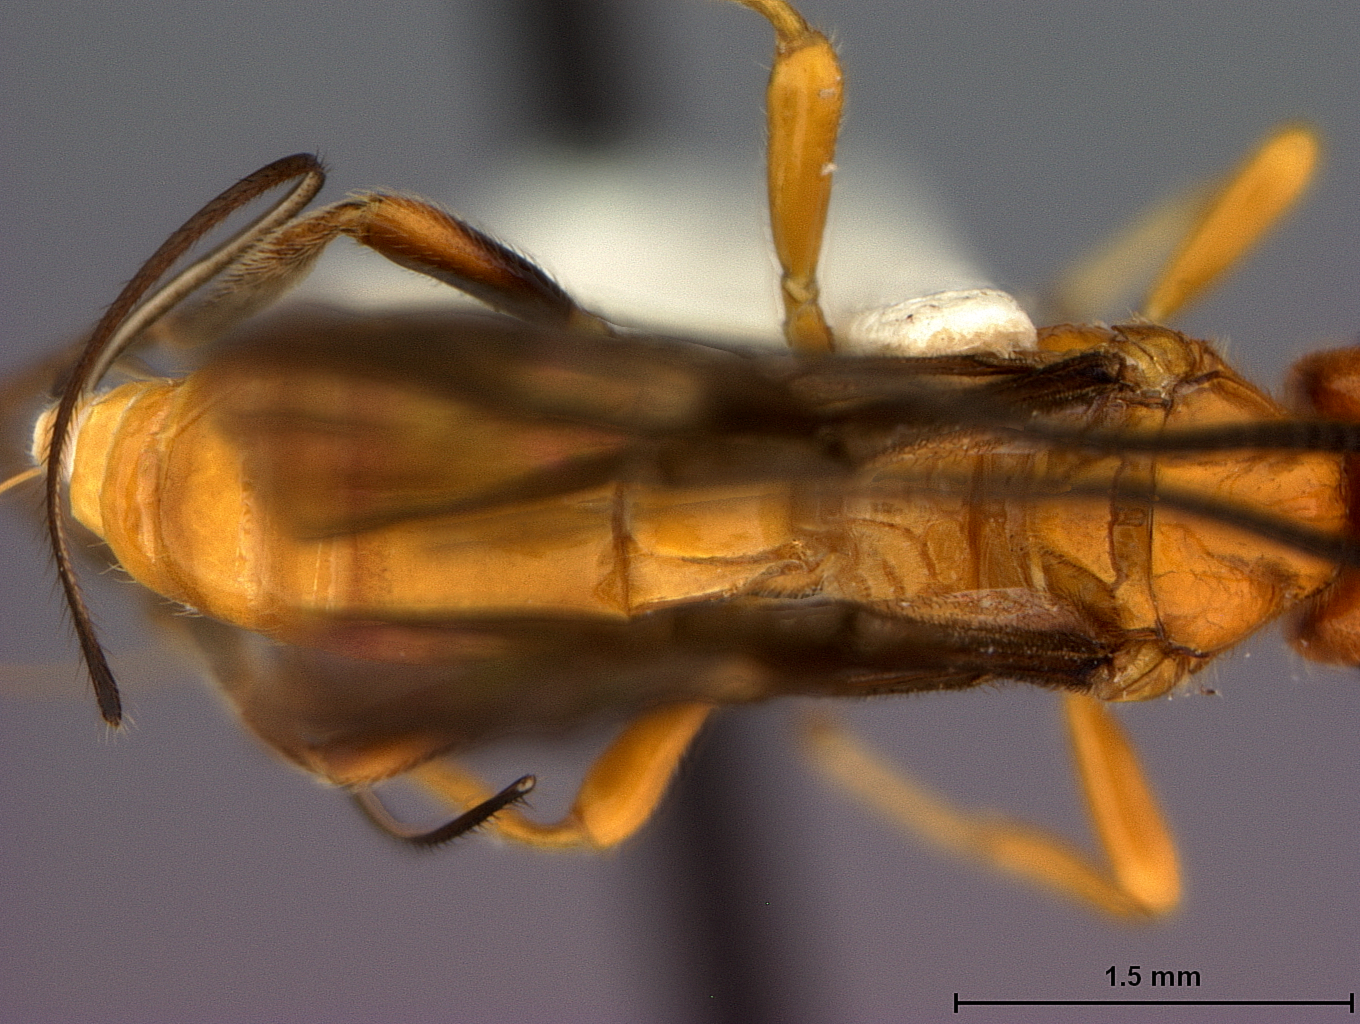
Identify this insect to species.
Opius capsicola
